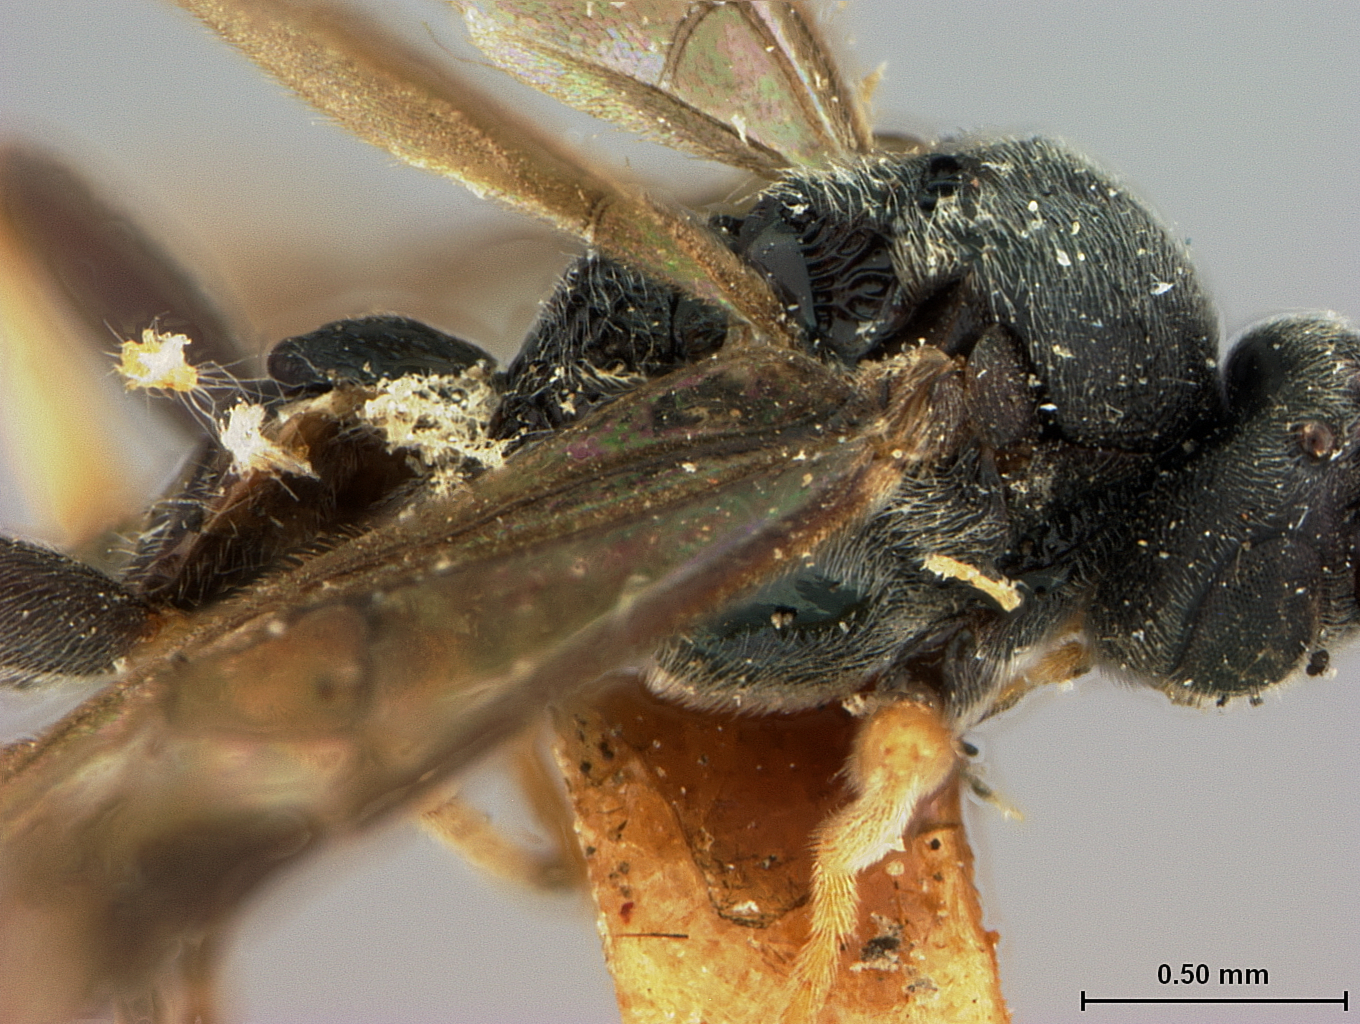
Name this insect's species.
Microplitis atamiensis
